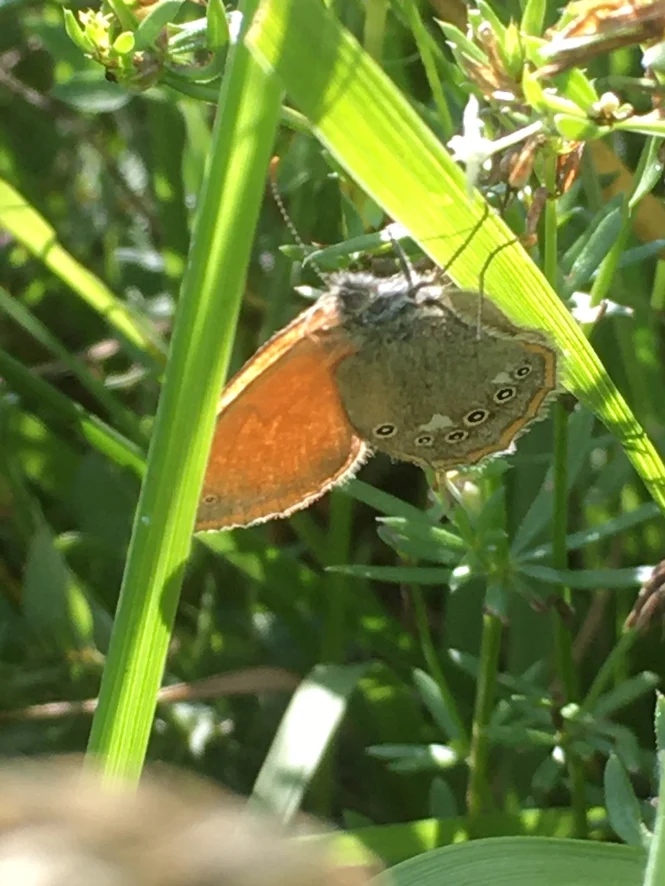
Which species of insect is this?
Coenonympha glycerion (also Coenonympha iphis)
